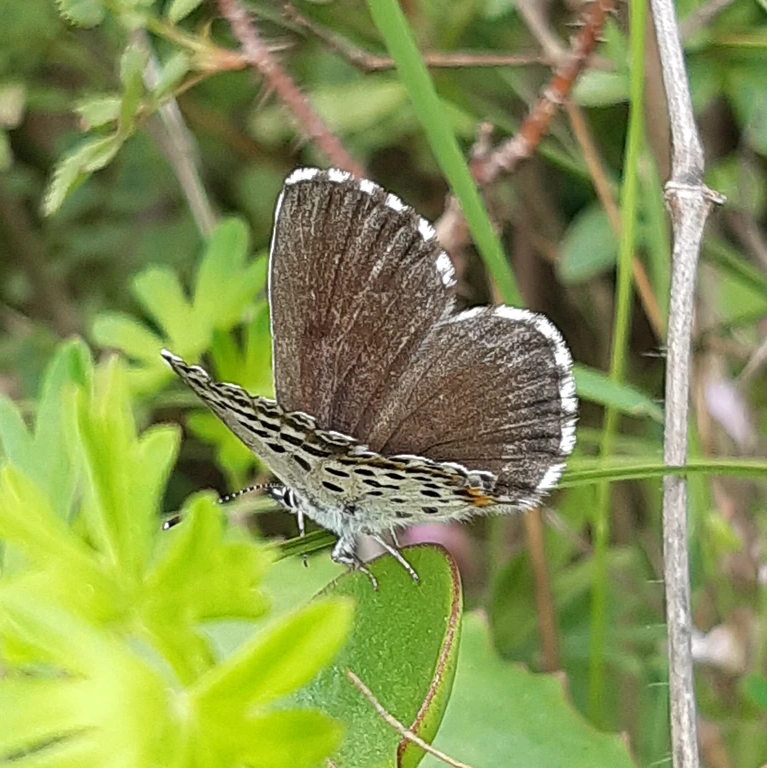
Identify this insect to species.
Scolitantides orion
